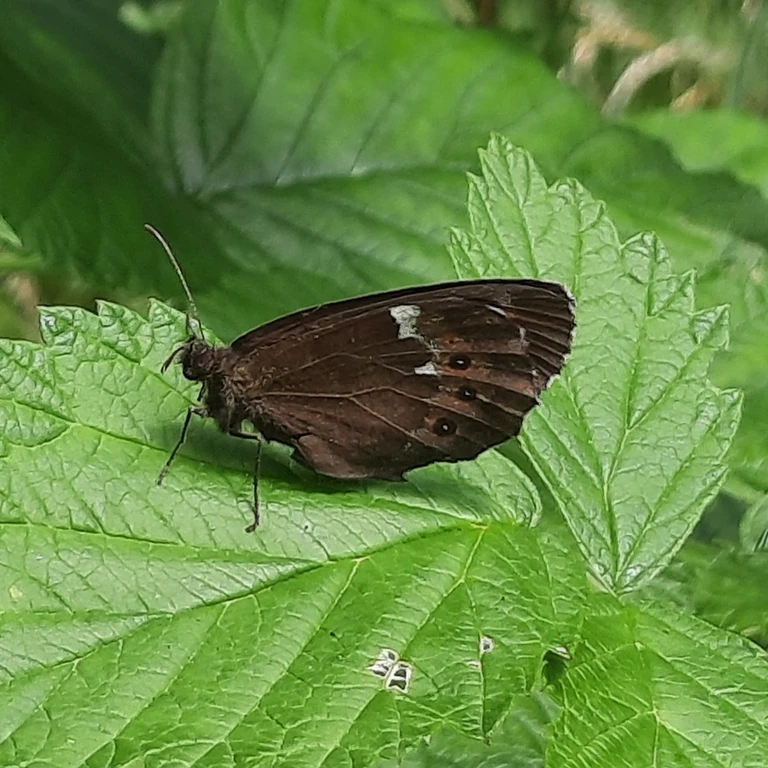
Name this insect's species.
Erebia ligea
